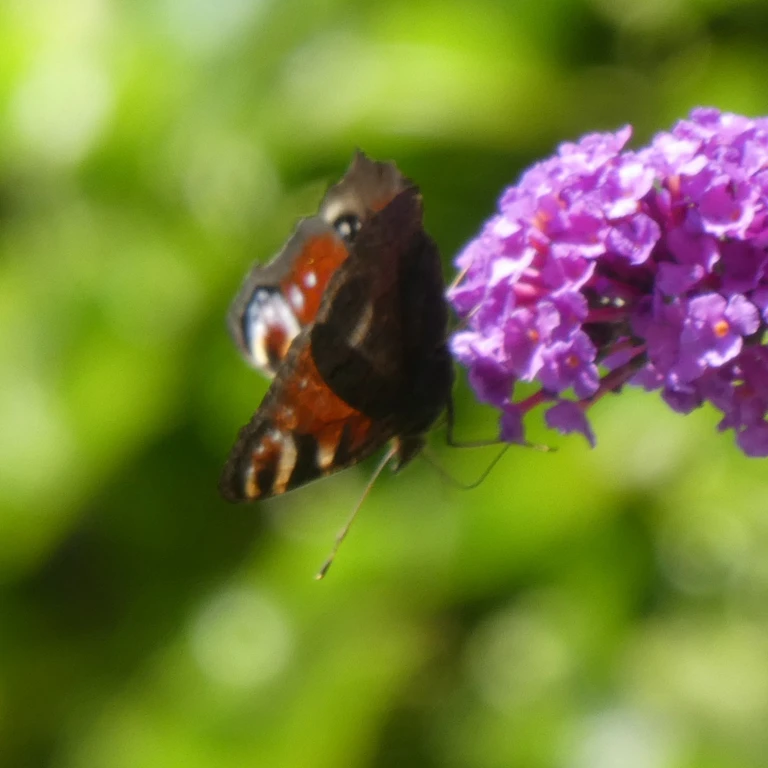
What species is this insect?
Aglais io
